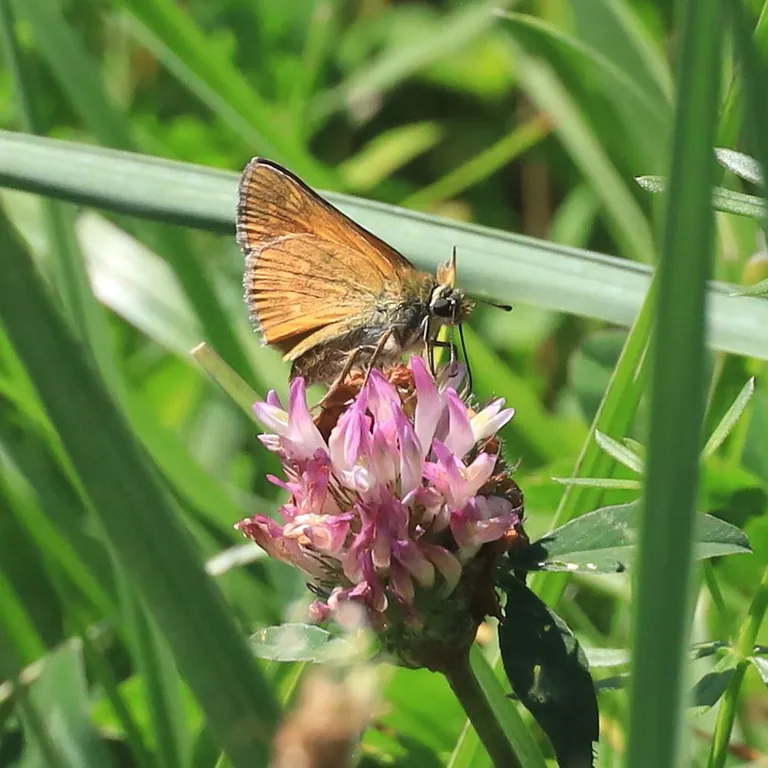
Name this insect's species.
Ochlodes sylvanus (also Ochlodes venata)
